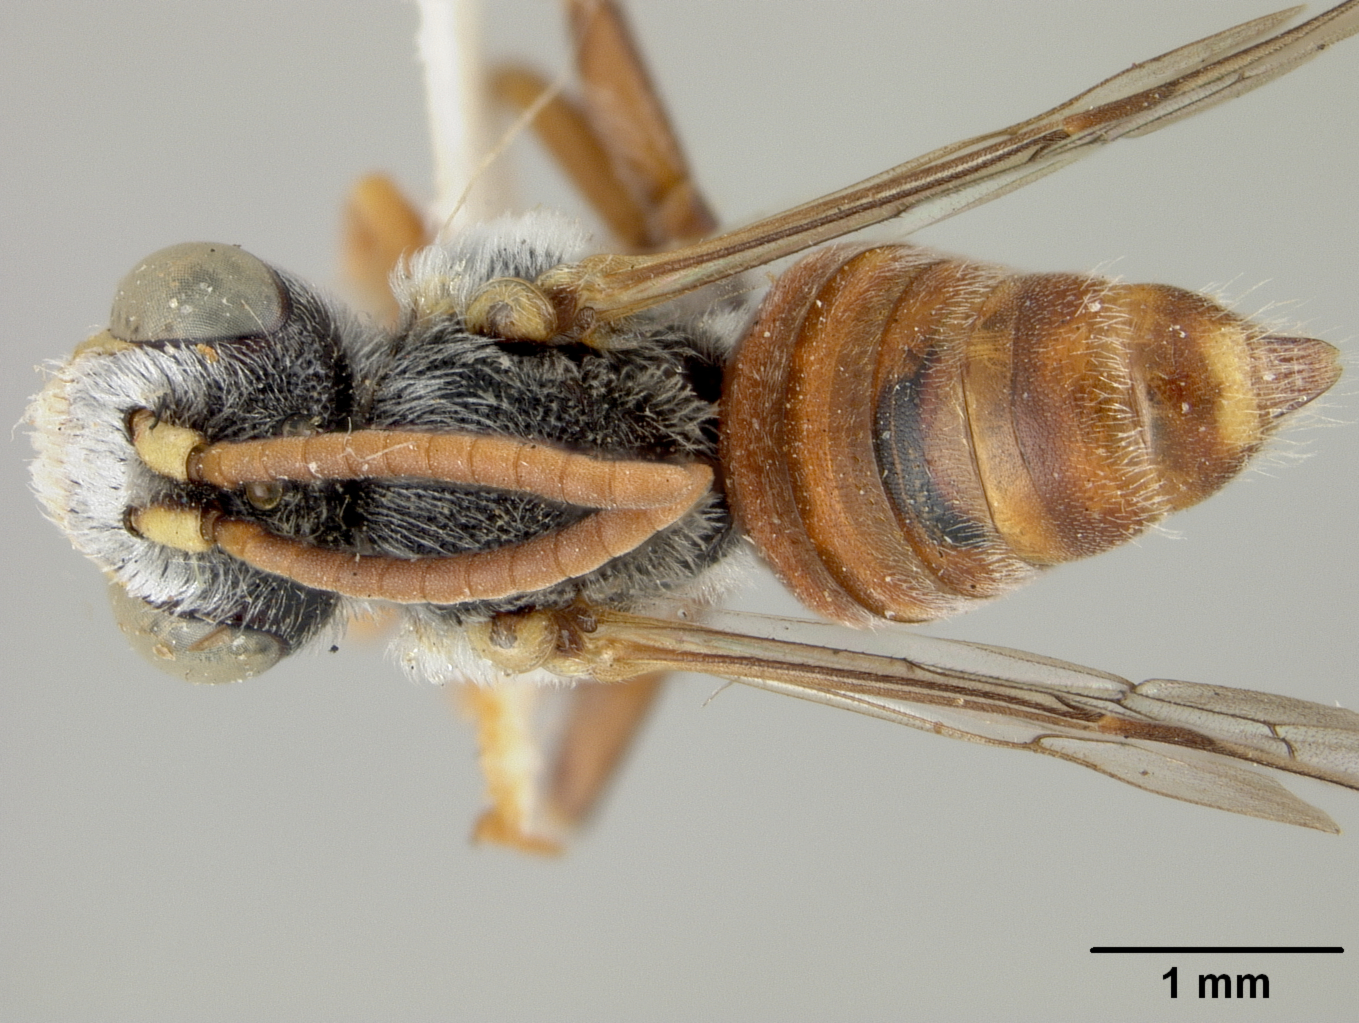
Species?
Nomada osborni
